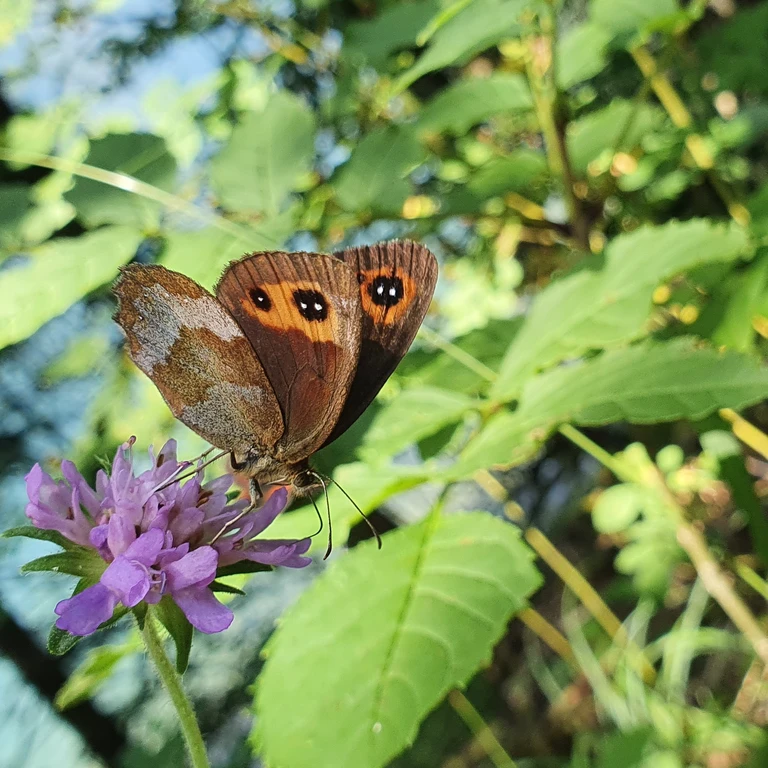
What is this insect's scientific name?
Erebia aethiops
